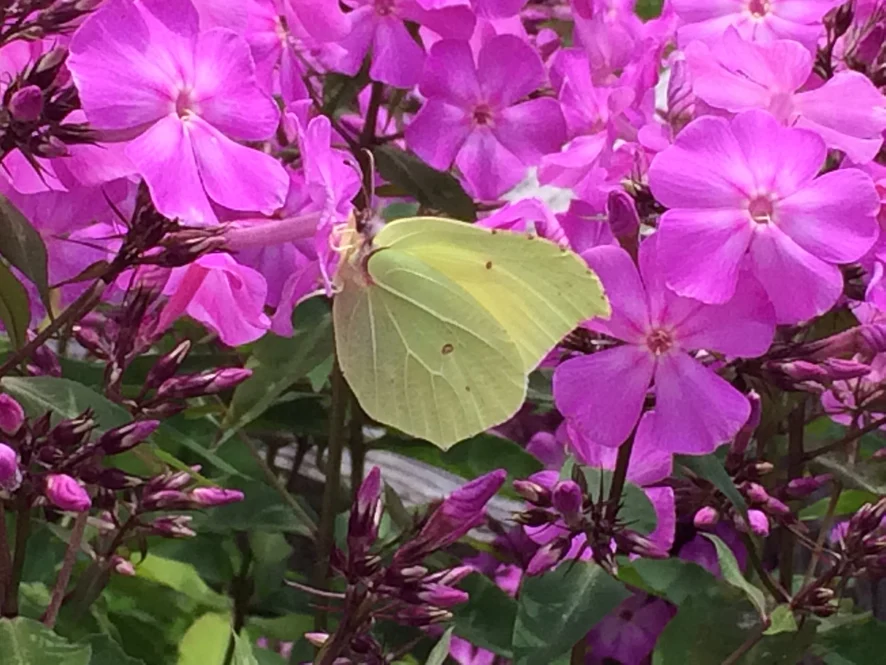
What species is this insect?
Gonepteryx rhamni
